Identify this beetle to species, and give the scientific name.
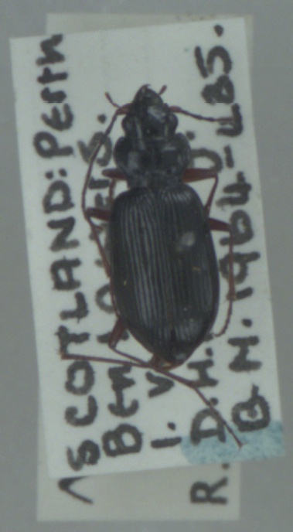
Nebria rufescens
